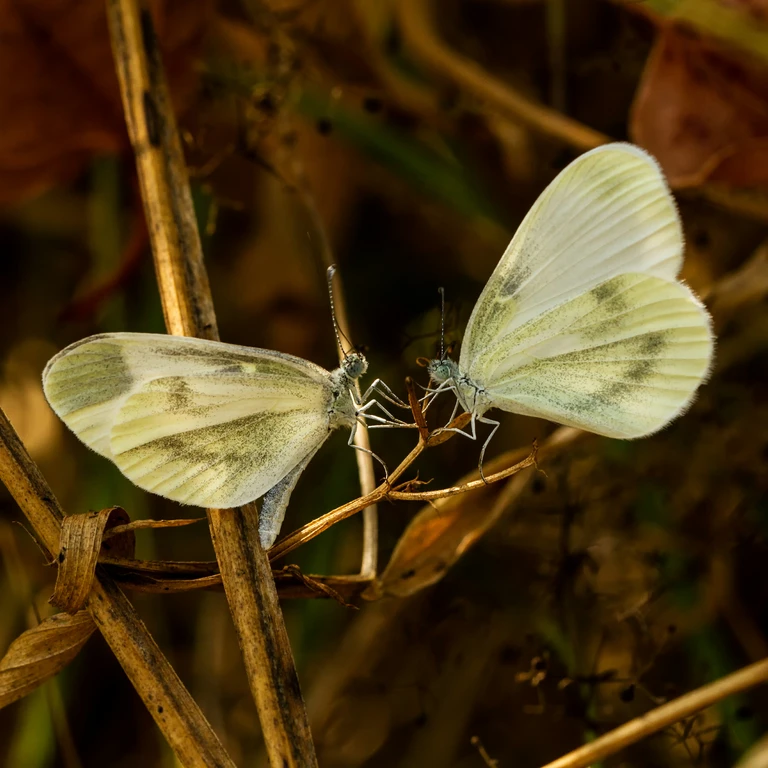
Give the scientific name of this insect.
Leptidea sinapis/juvernica
